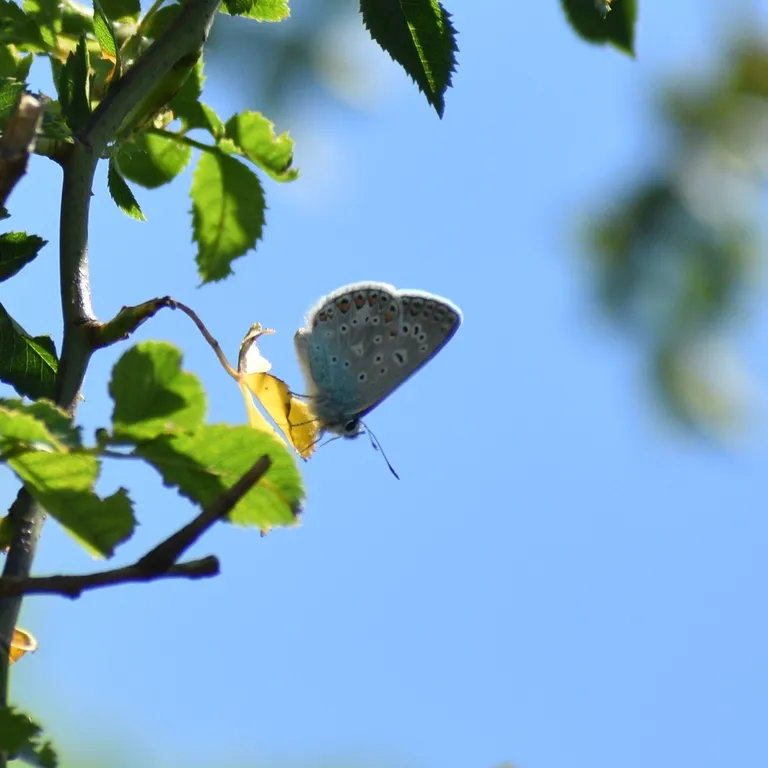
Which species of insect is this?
Polyommatus icarus
